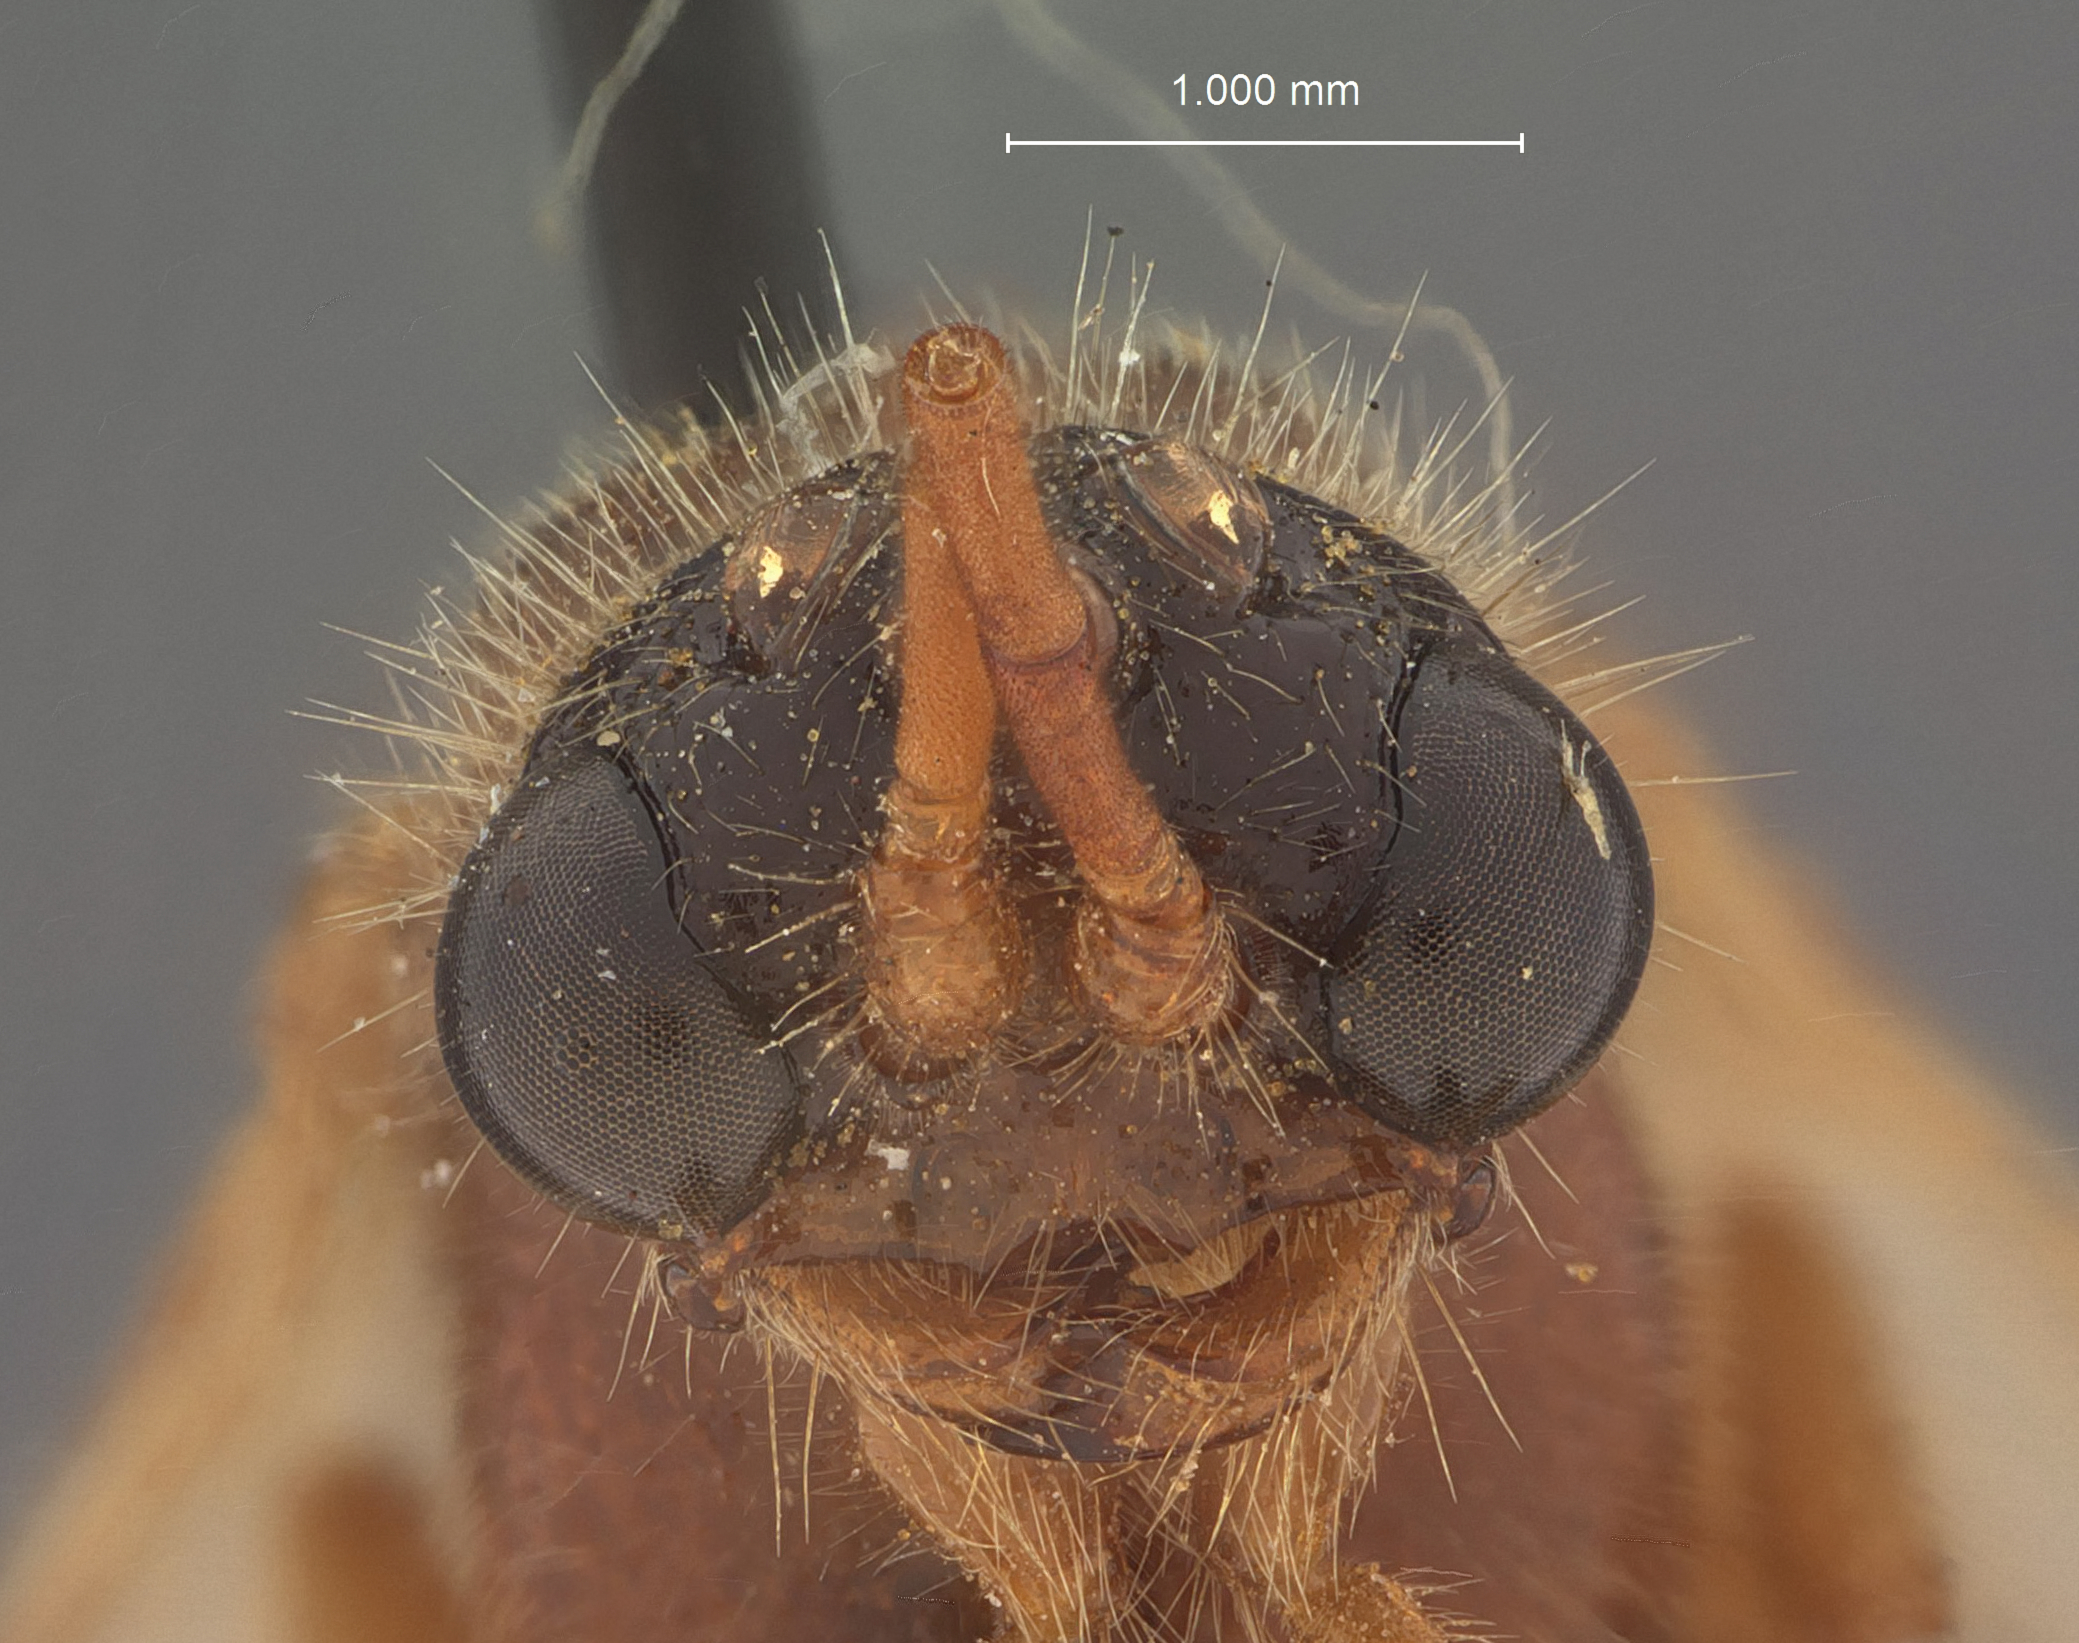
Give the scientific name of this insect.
Brachycistis subcarinata
